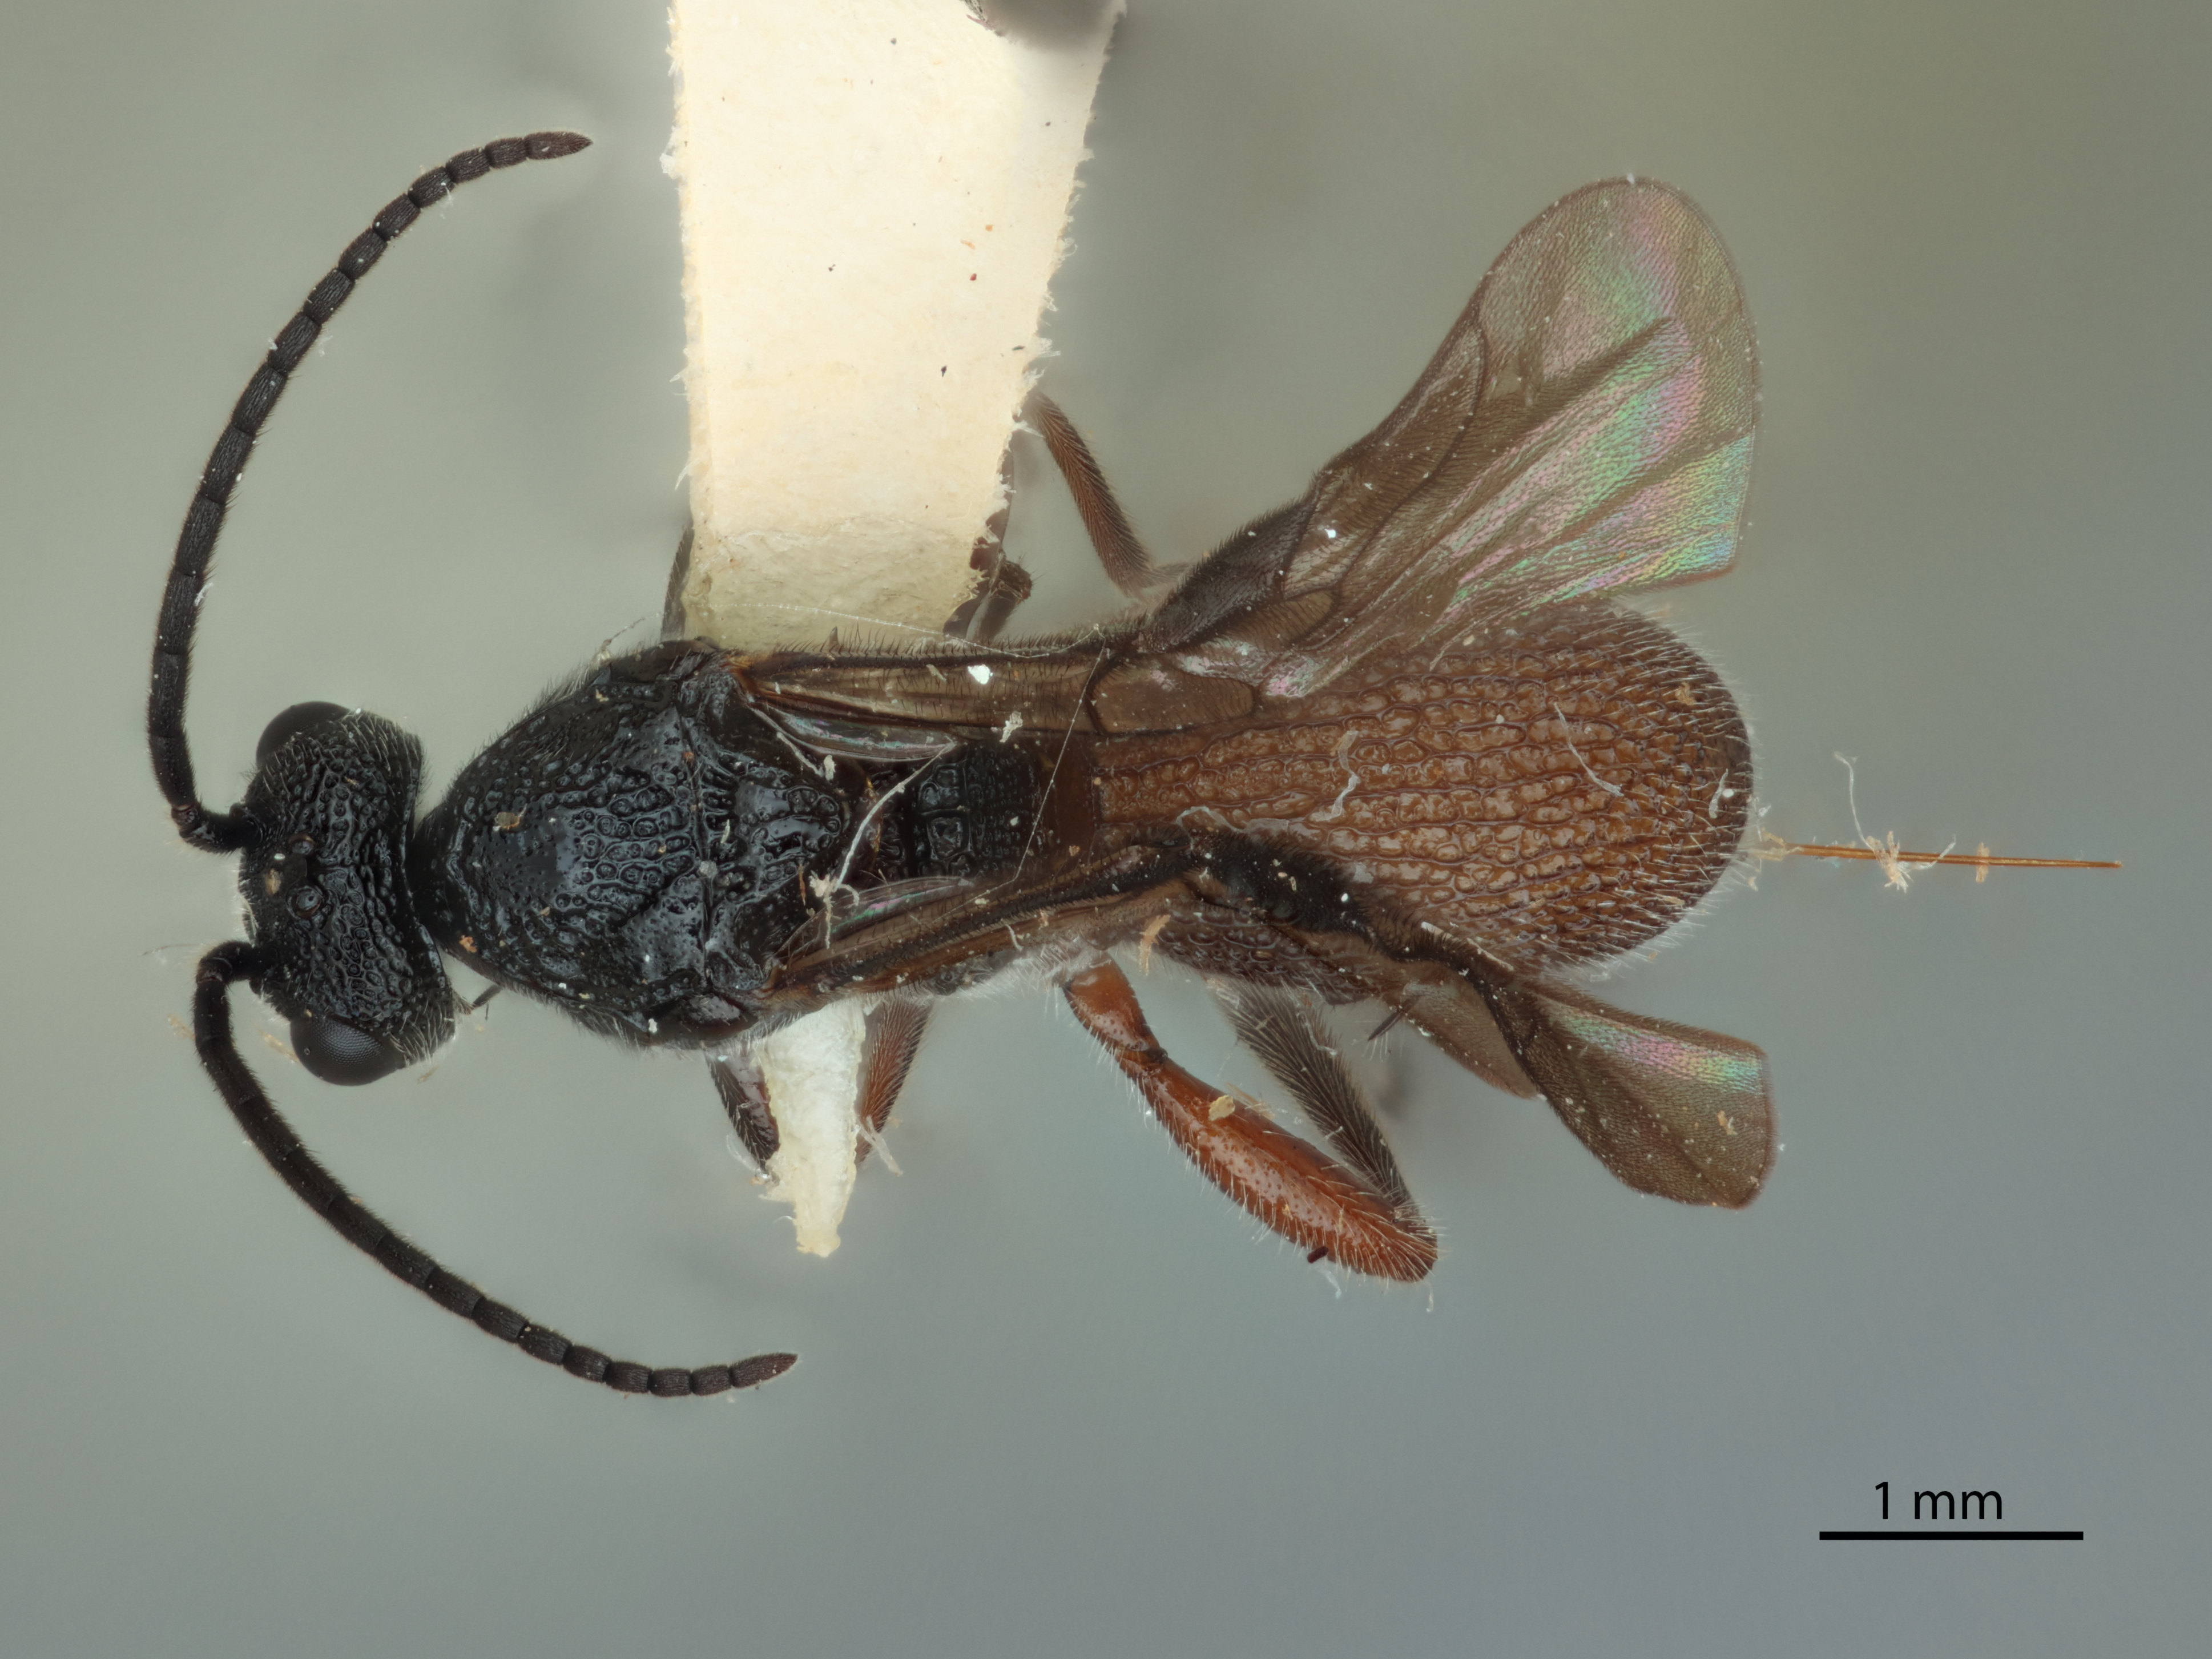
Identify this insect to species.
Urosigalphus subtropicus
